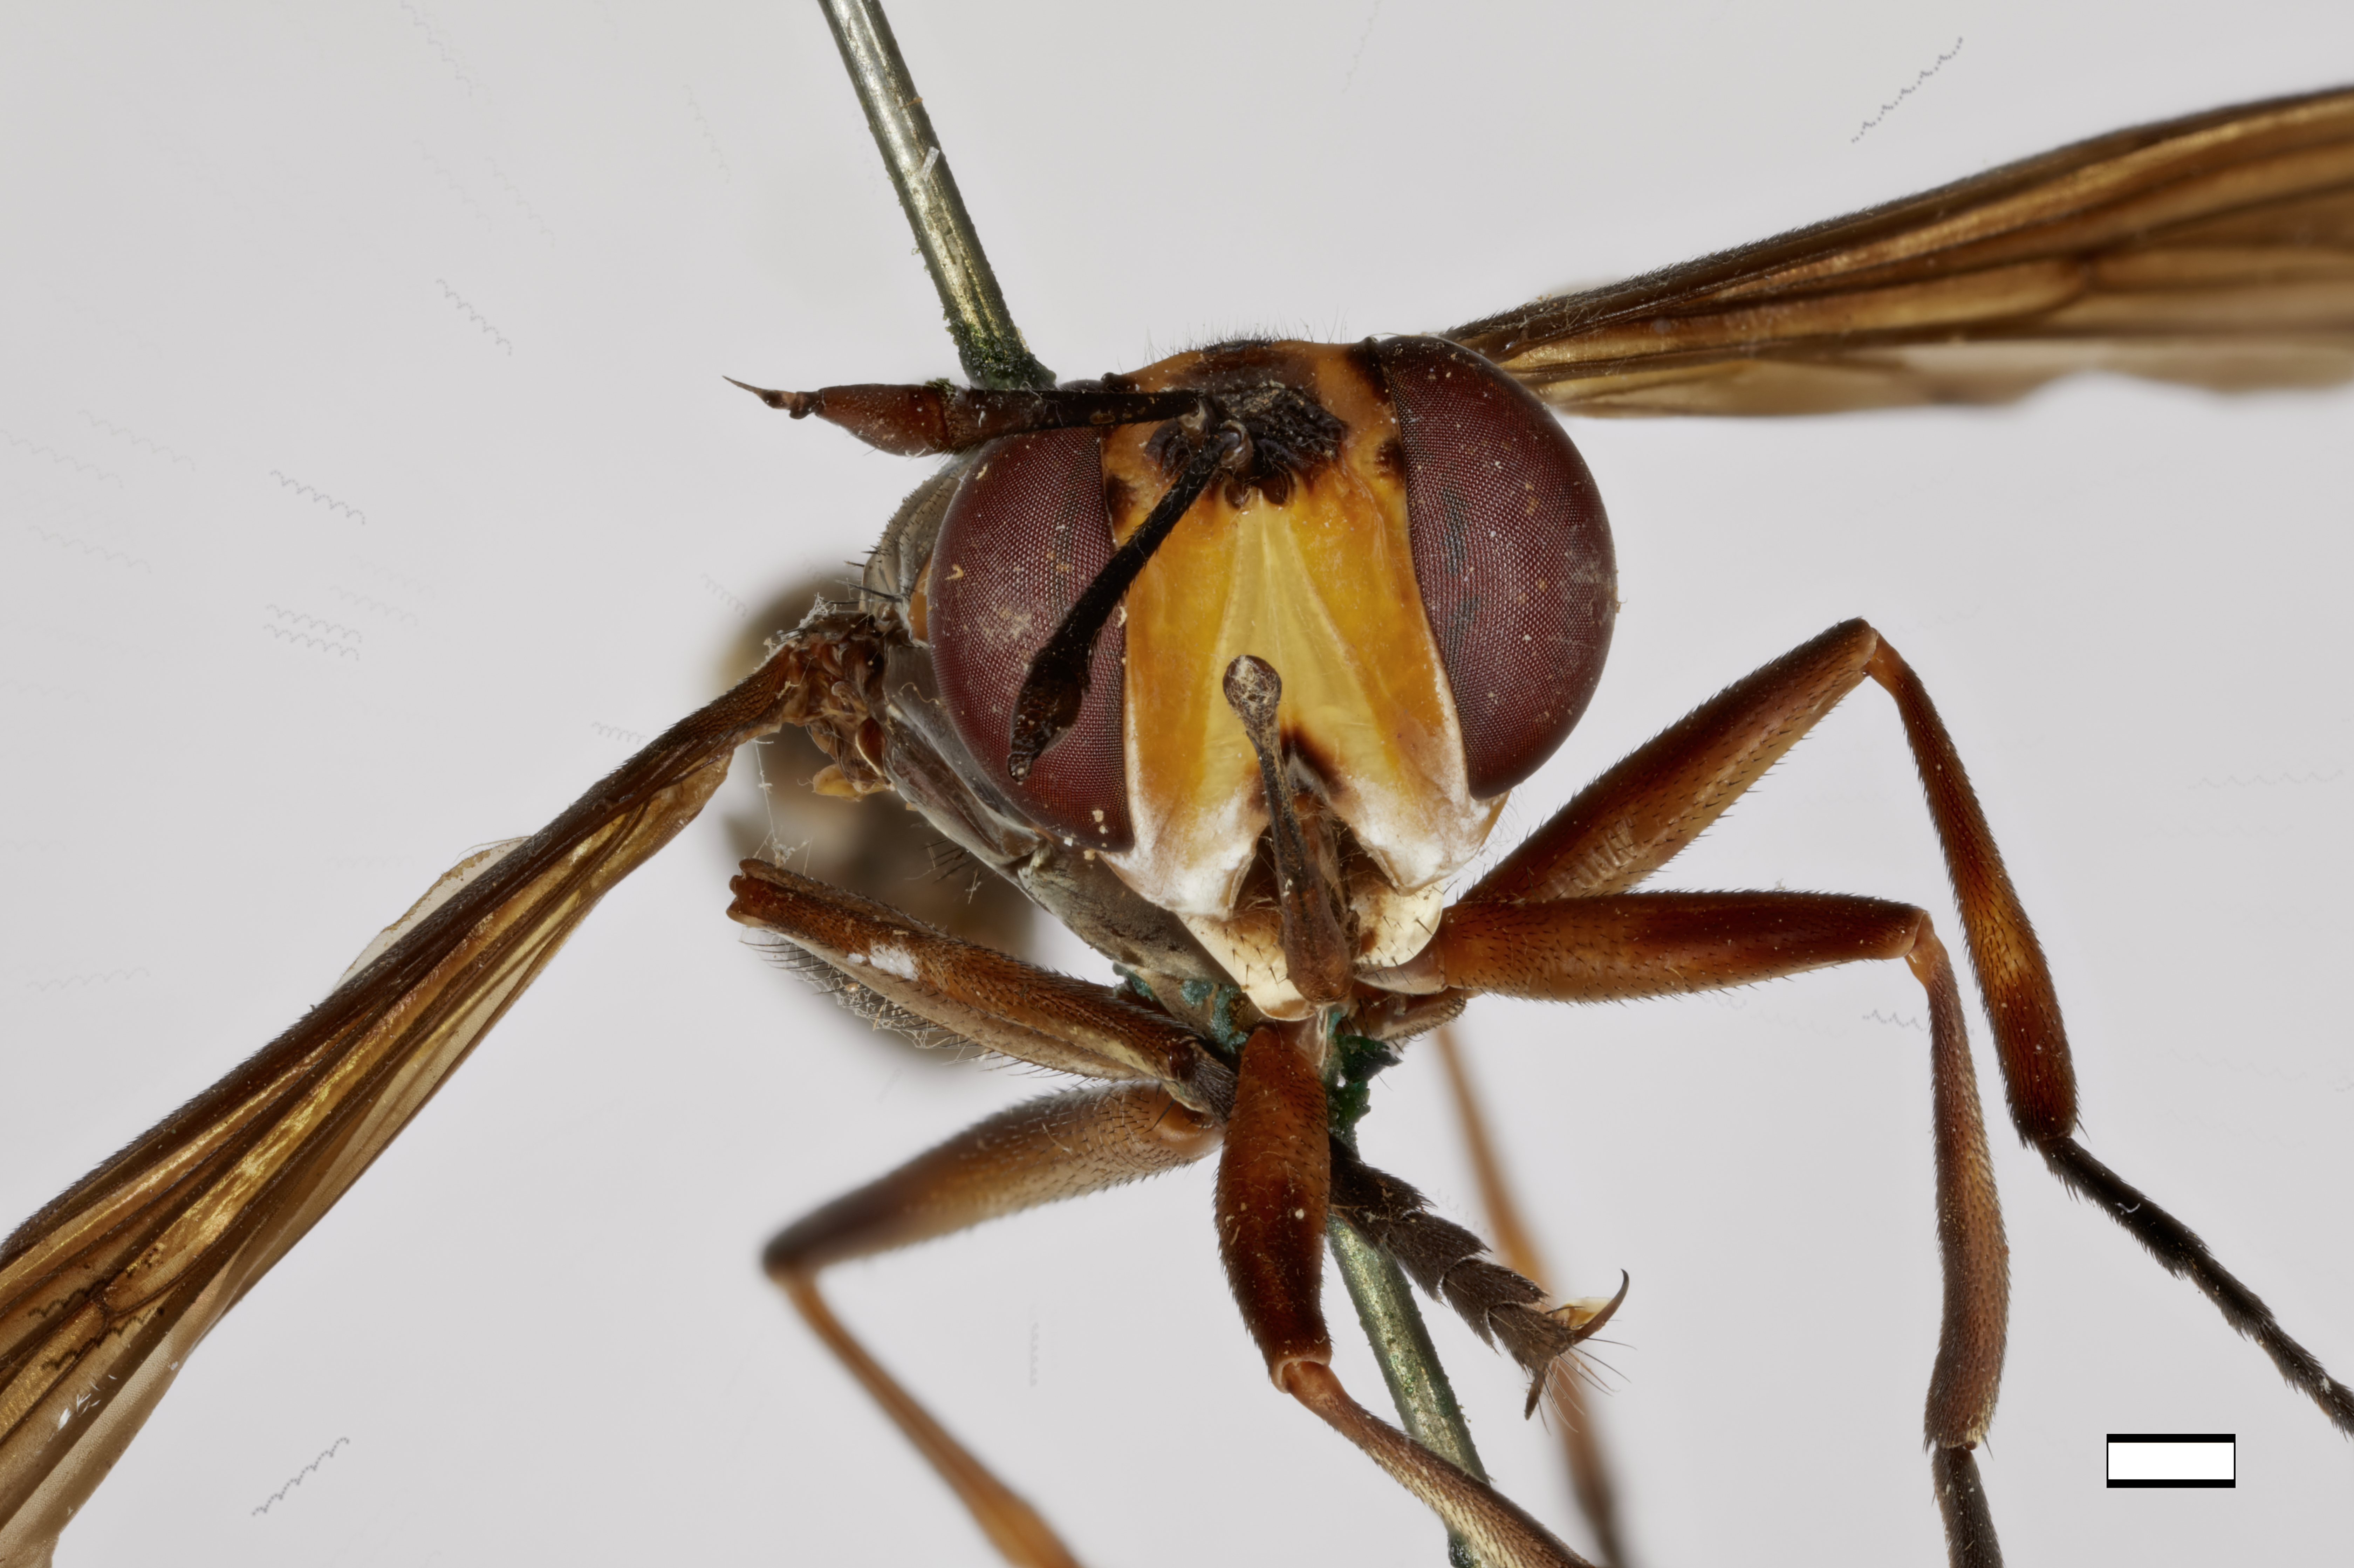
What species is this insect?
Conops philippinensis
